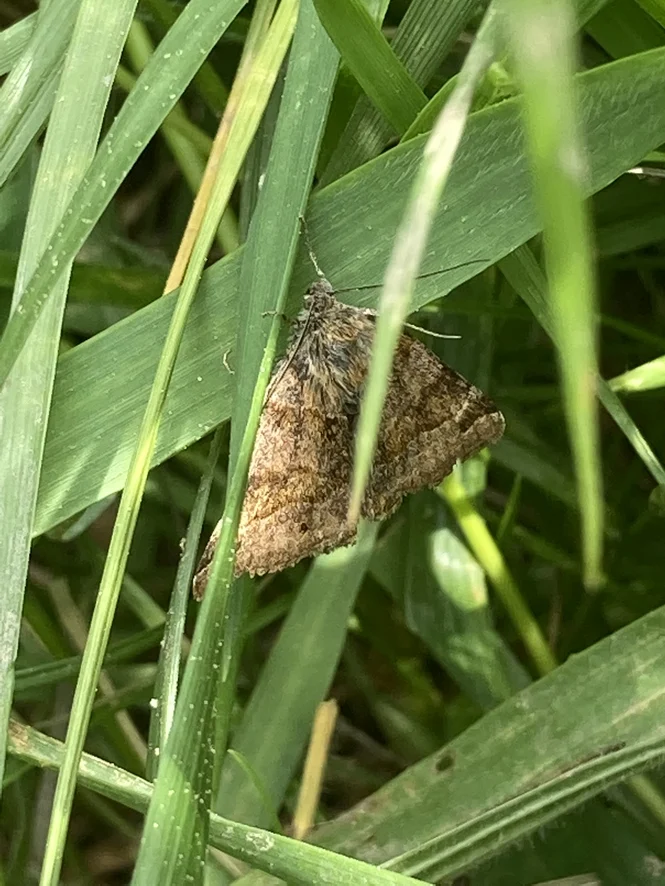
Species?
Euclidia glyphica
